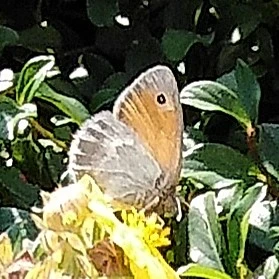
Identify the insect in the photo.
Coenonympha pamphilus
